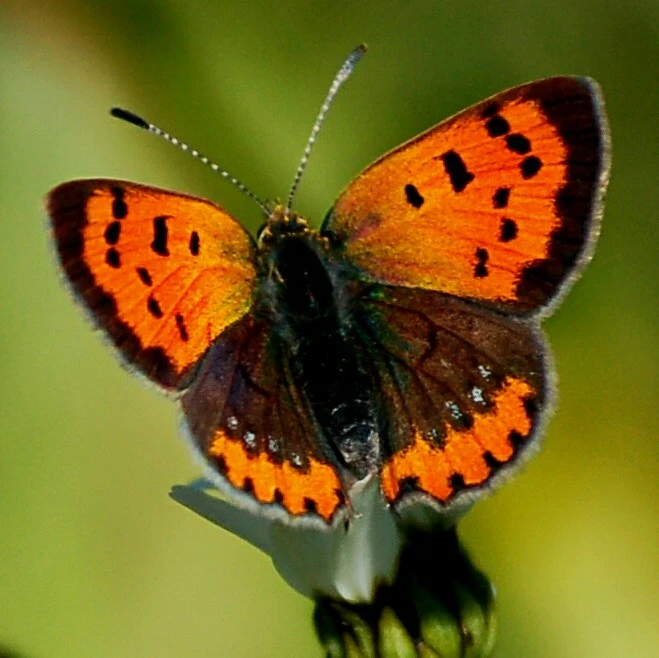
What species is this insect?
Lycaena phlaeas
